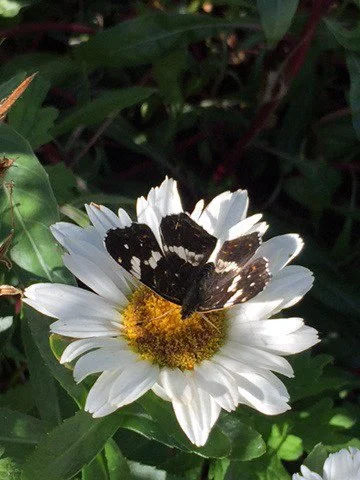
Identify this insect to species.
Araschnia levana
